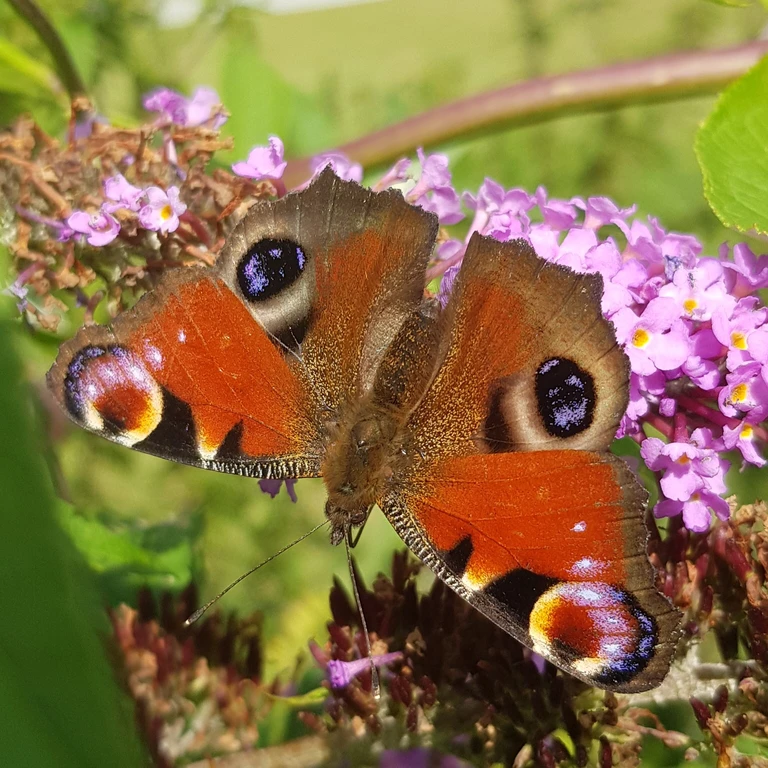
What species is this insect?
Aglais io
